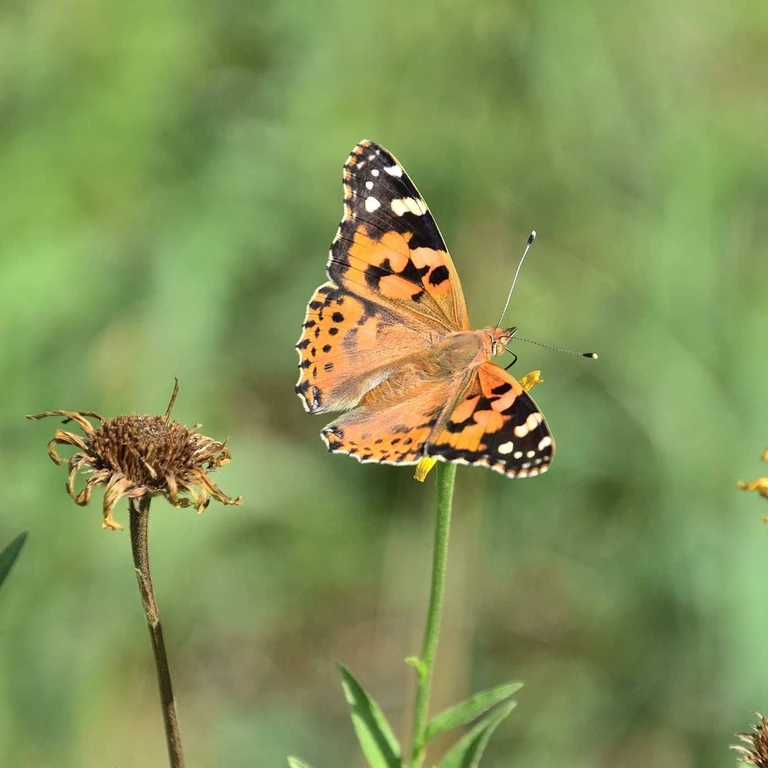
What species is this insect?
Vanessa cardui
